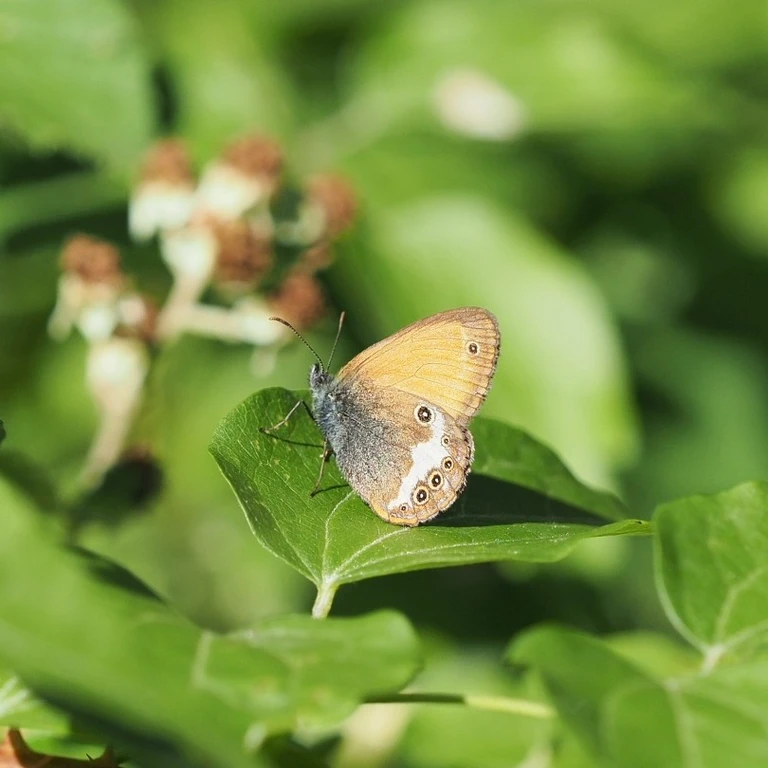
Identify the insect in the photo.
Coenonympha arcania
